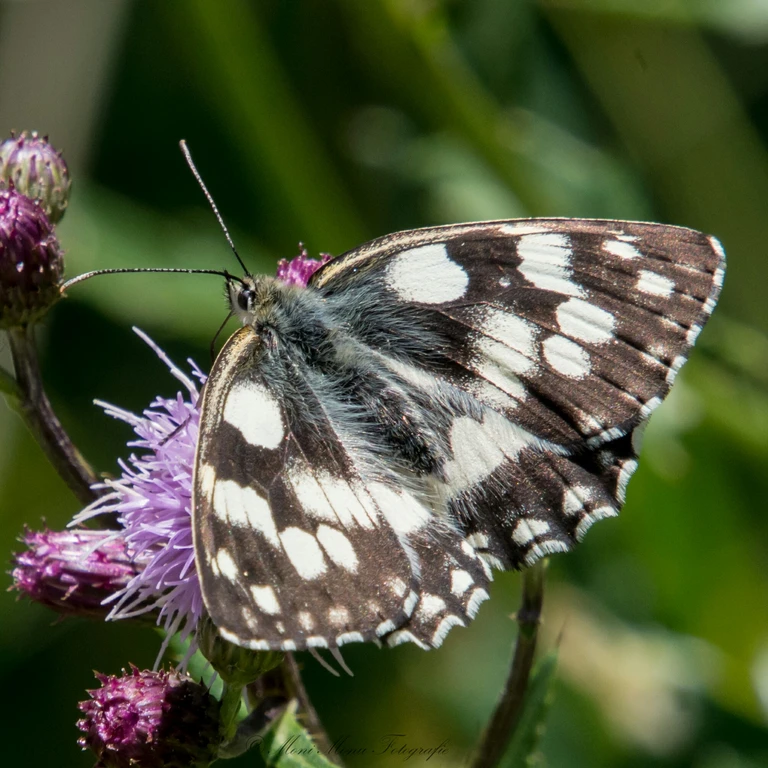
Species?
Melanargia galathea
